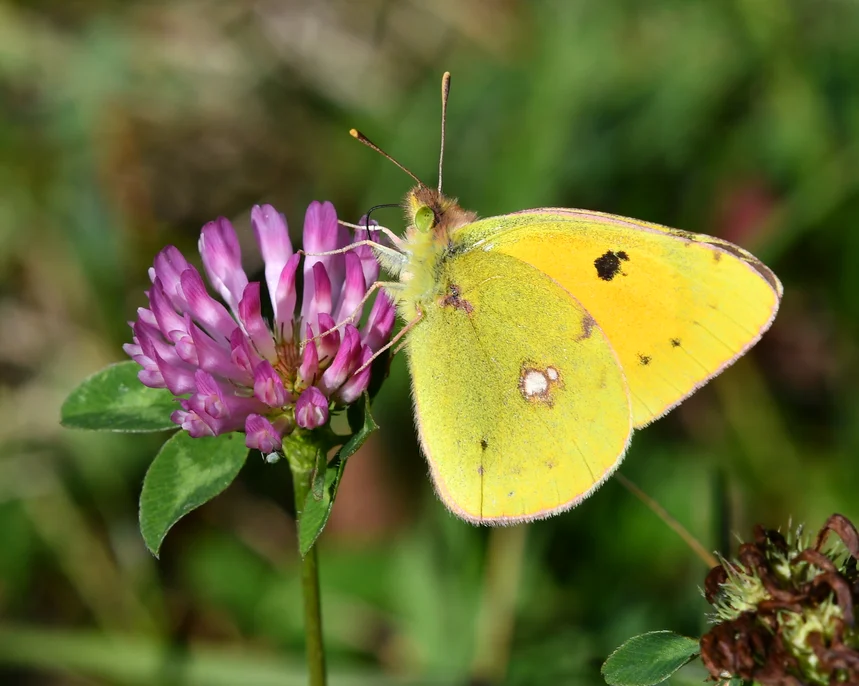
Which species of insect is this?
Colias croceus
